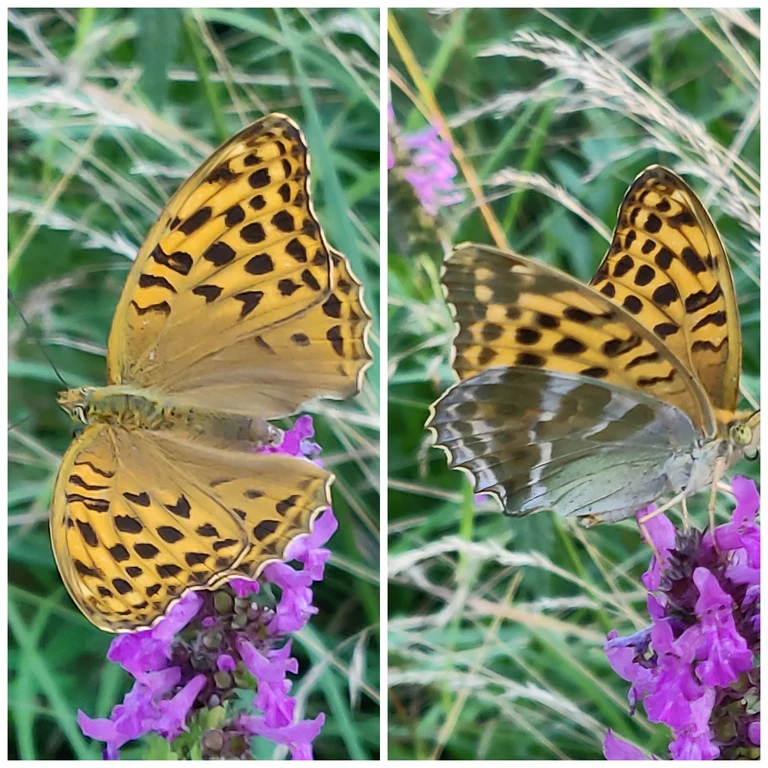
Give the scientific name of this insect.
Argynnis paphia
